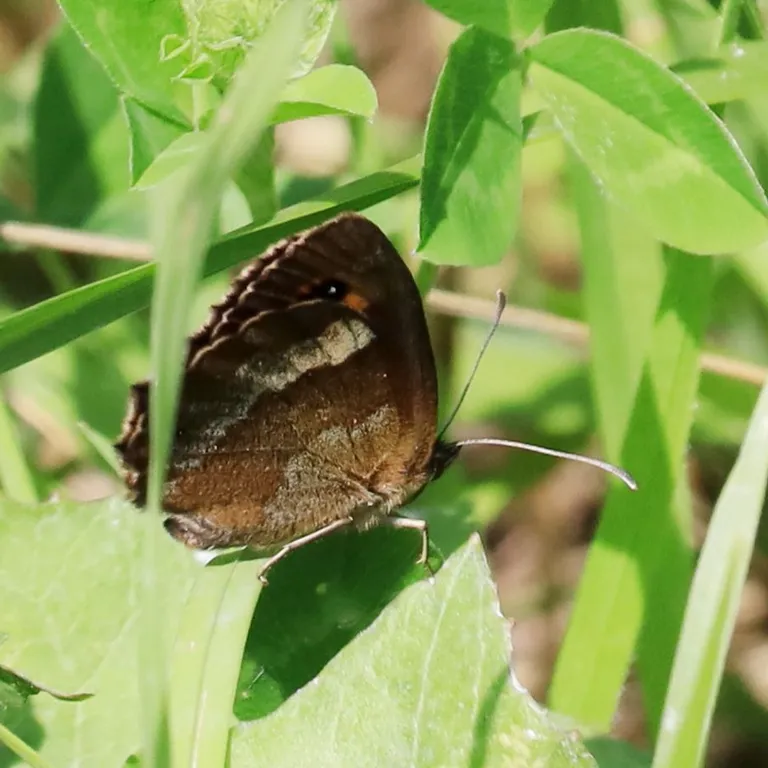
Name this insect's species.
Erebia aethiops
